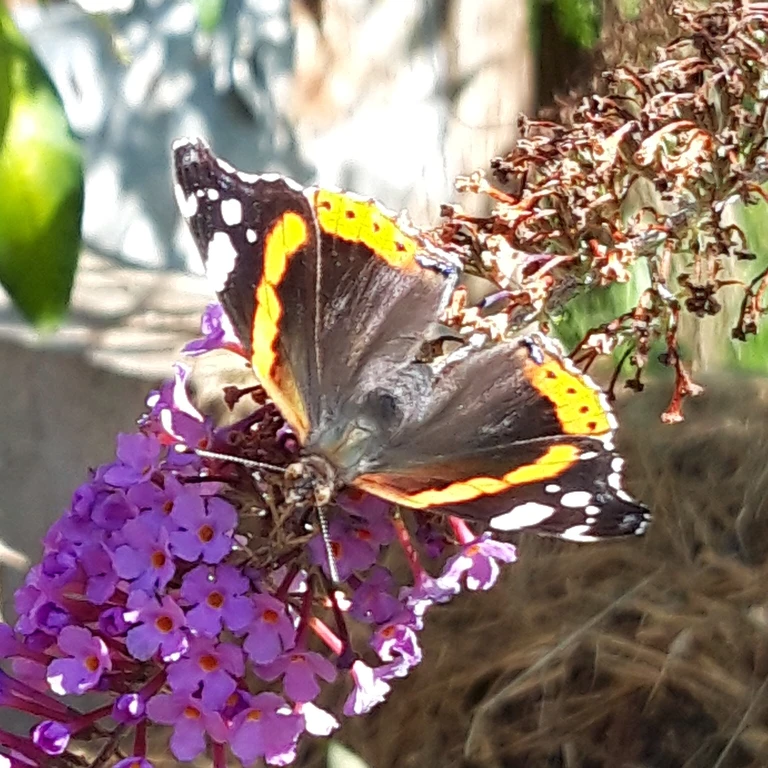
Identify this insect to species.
Vanessa atalanta
